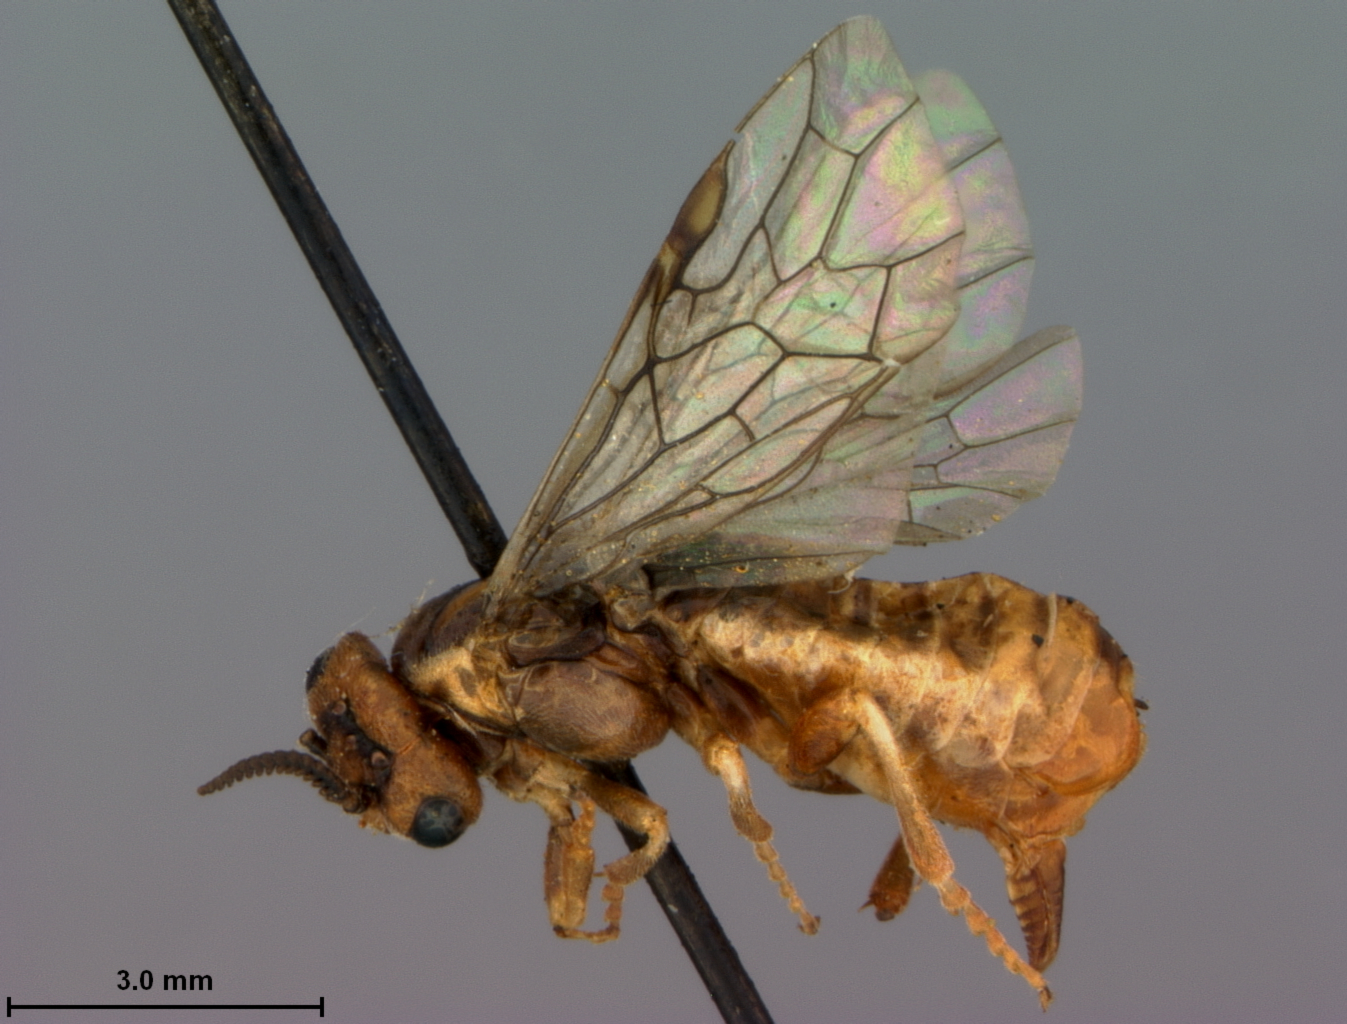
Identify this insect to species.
Neodiprion affinis
